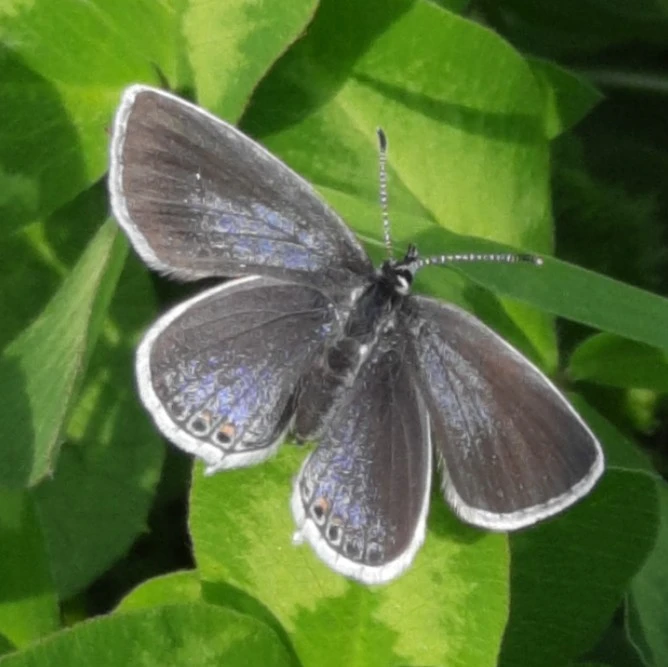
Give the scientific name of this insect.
Cupido argiades (also Elkalyce argiades)
